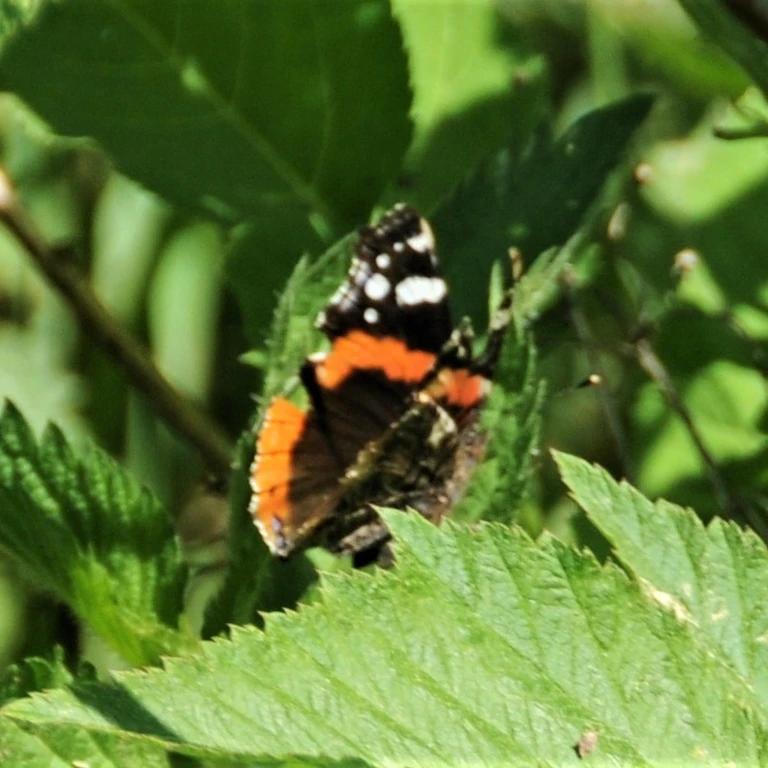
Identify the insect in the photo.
Vanessa atalanta
